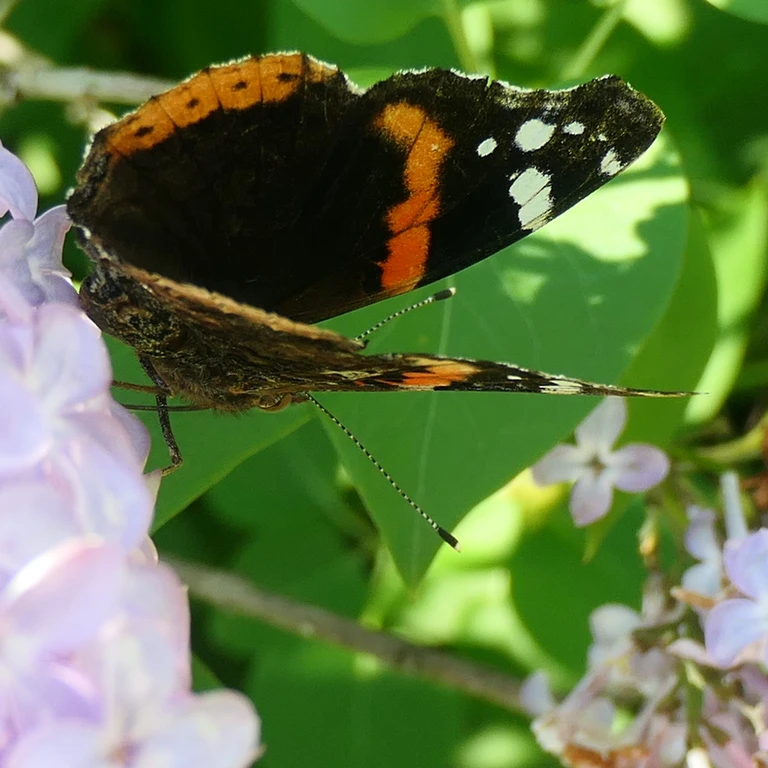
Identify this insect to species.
Vanessa atalanta
